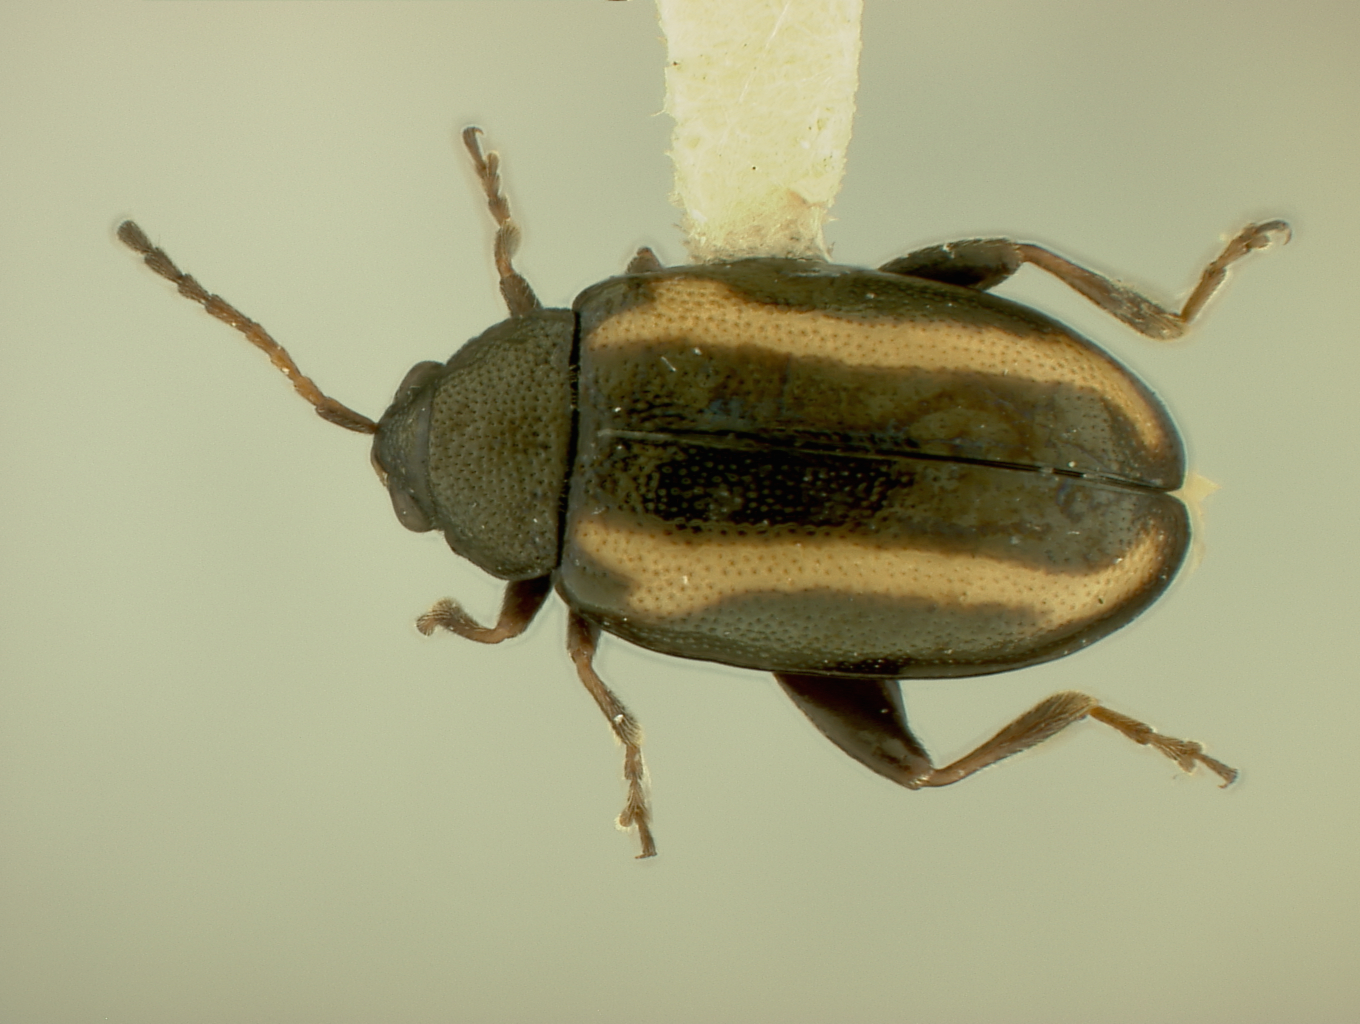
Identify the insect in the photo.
Phyllotreta perspicua
